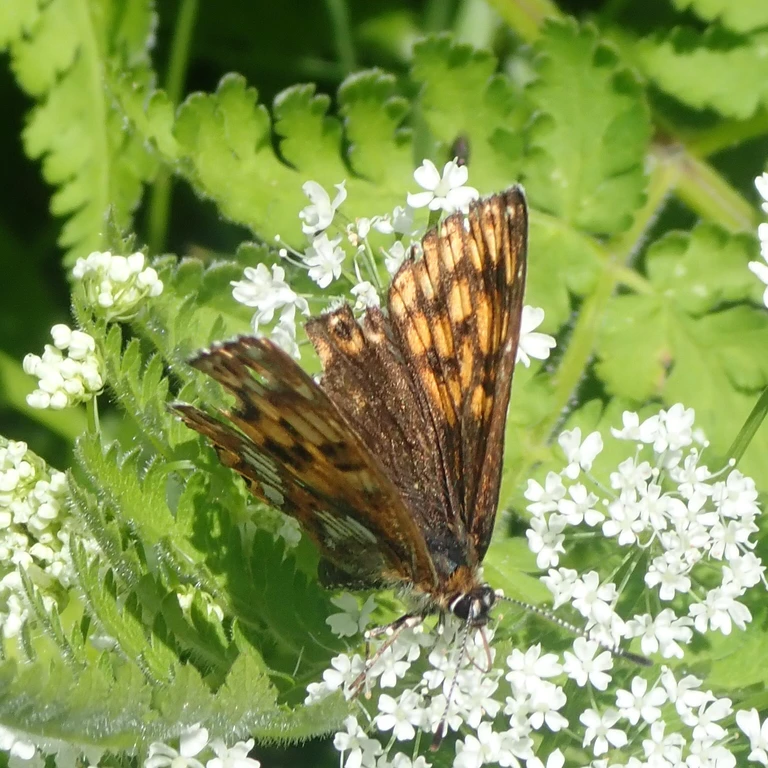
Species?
Hamearis lucina
